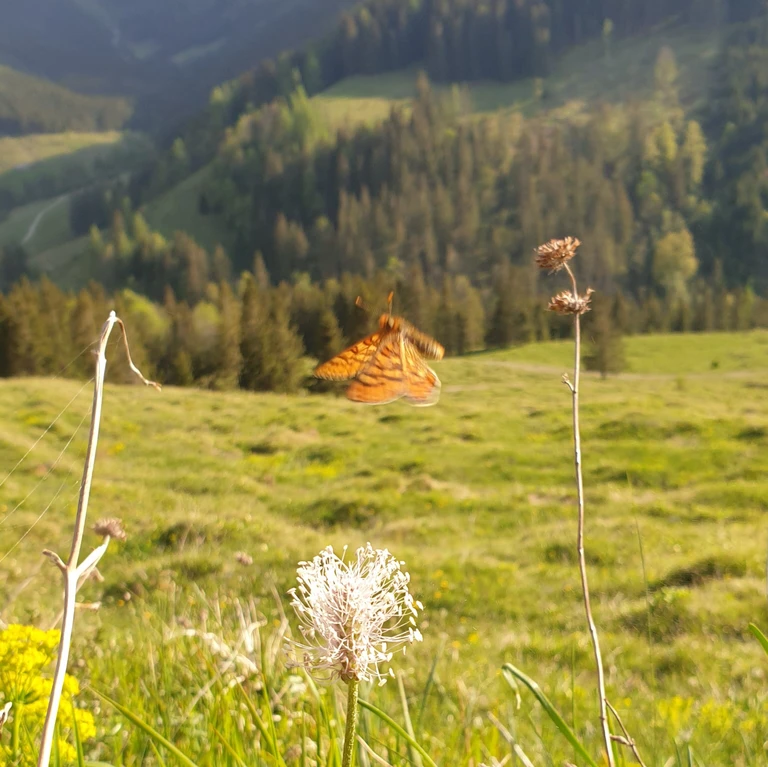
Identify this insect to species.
Euphydryas aurinia
